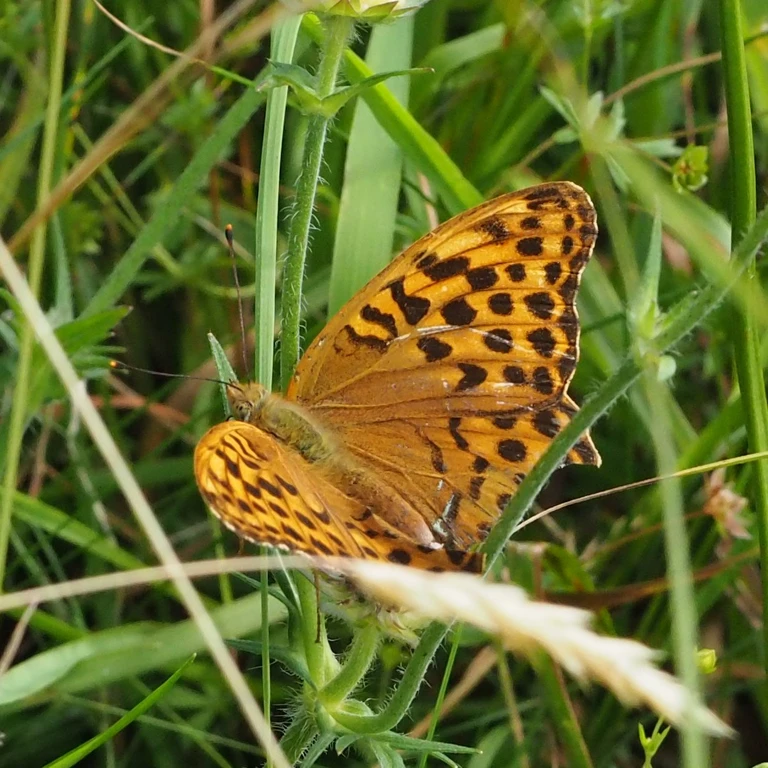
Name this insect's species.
Argynnis paphia
